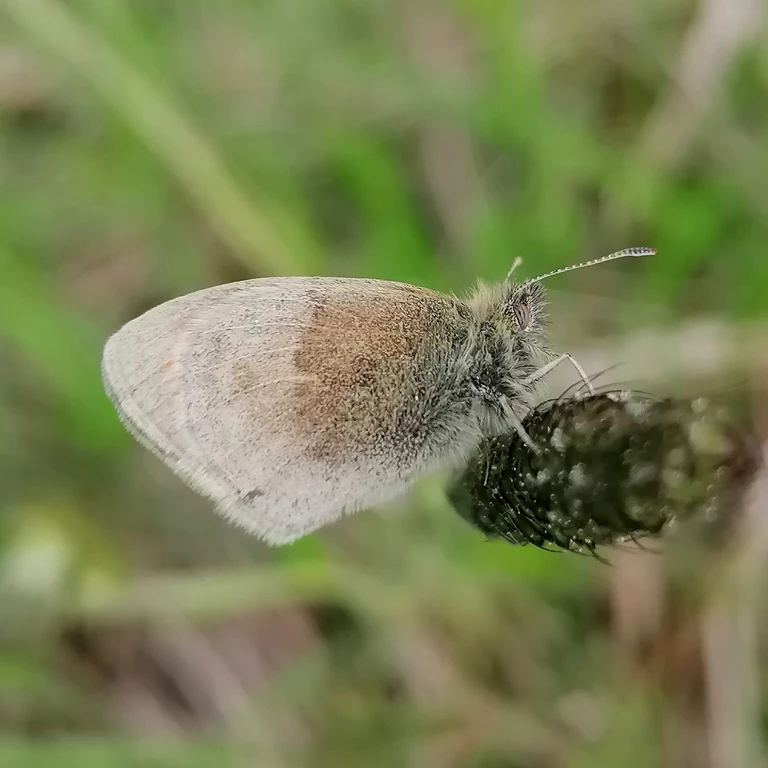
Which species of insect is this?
Coenonympha pamphilus
